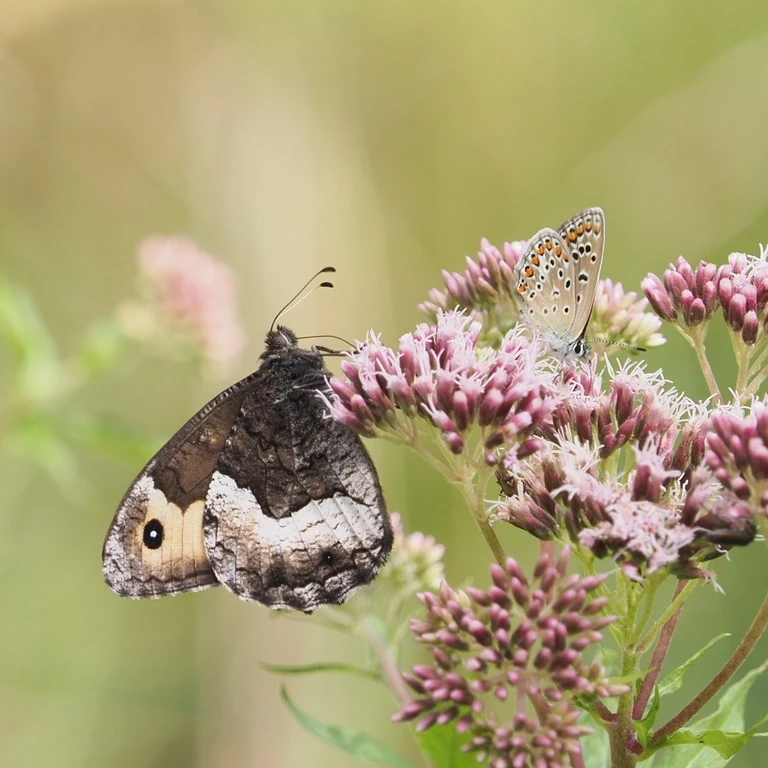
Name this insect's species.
Hipparchia alcyone
